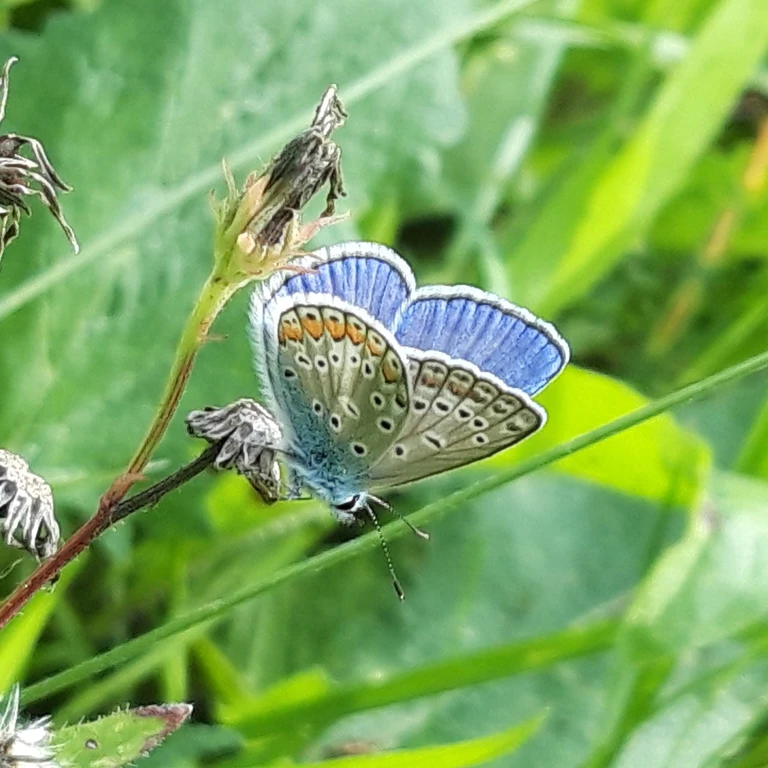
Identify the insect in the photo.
Polyommatus icarus
